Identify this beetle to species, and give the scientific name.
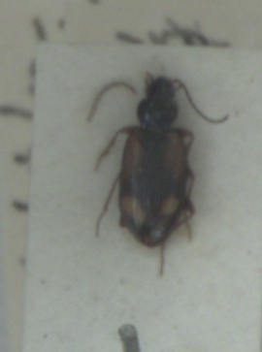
Bembidion bualei
